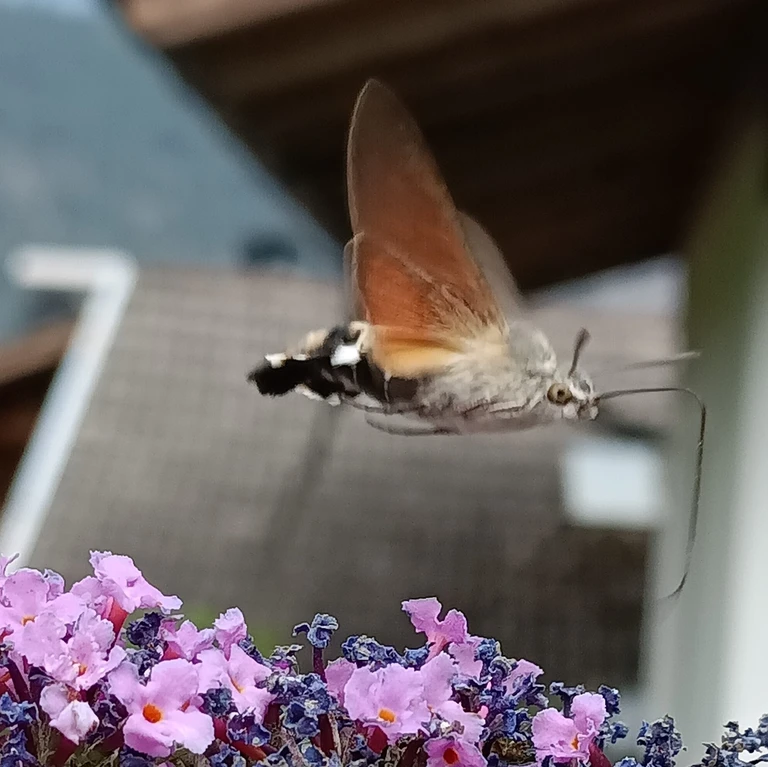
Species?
Macroglossum stellatarum
